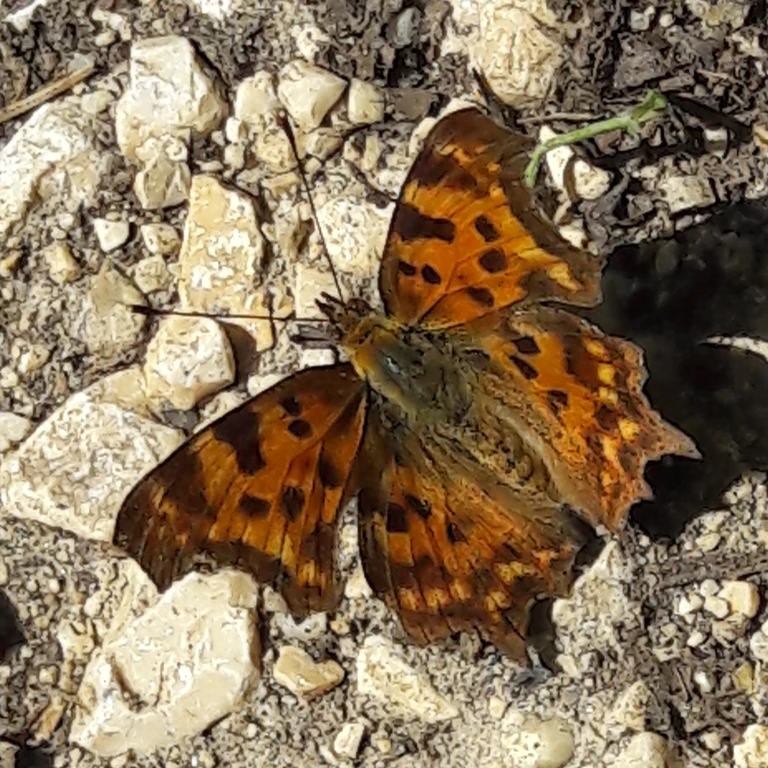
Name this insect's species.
Polygonia c-album
